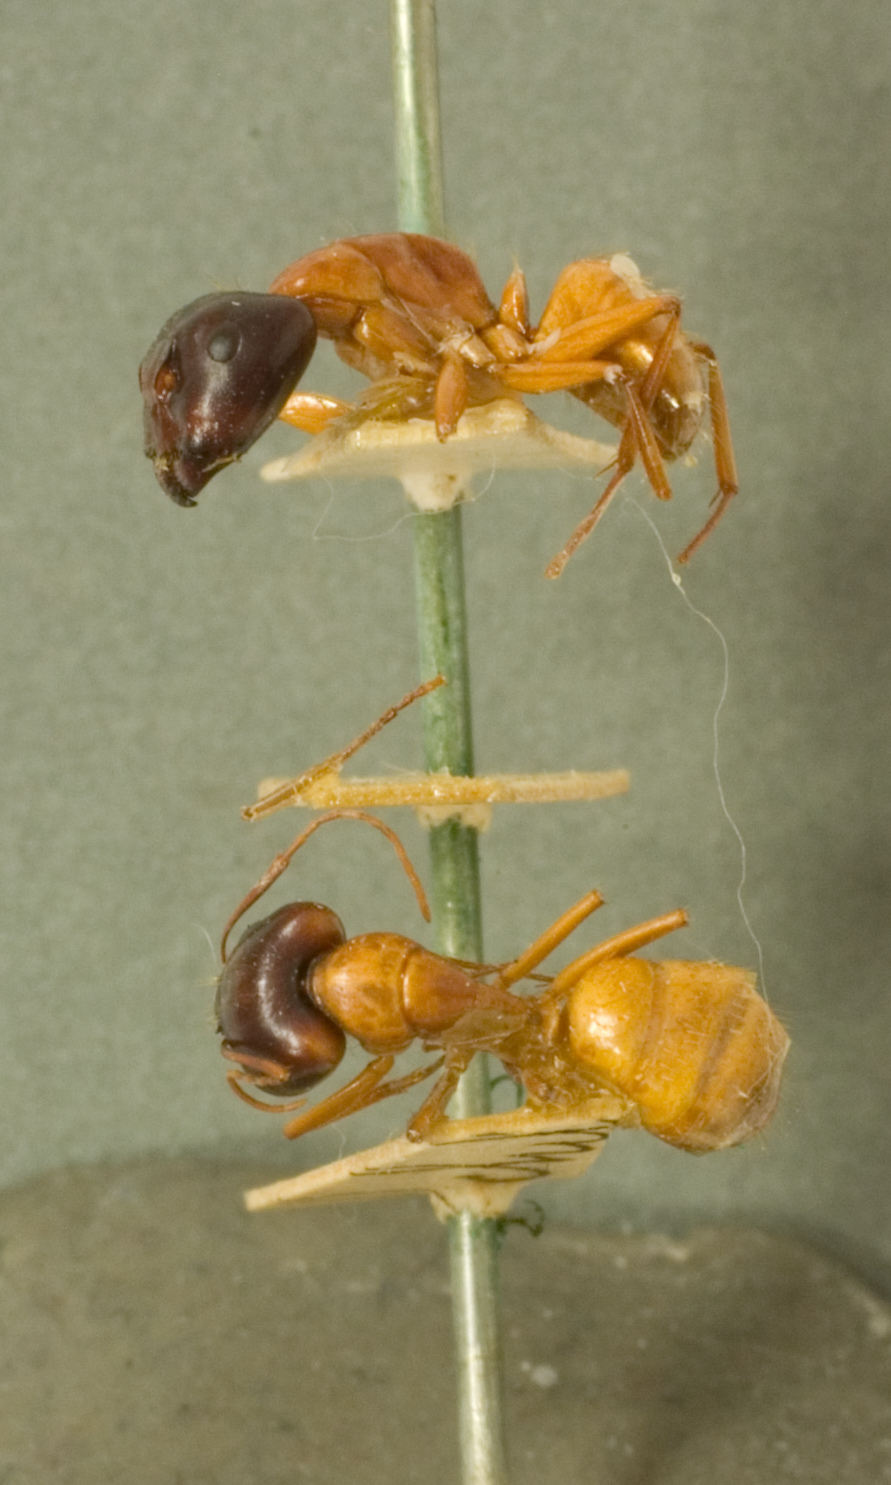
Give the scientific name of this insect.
Camponotus maculatus
